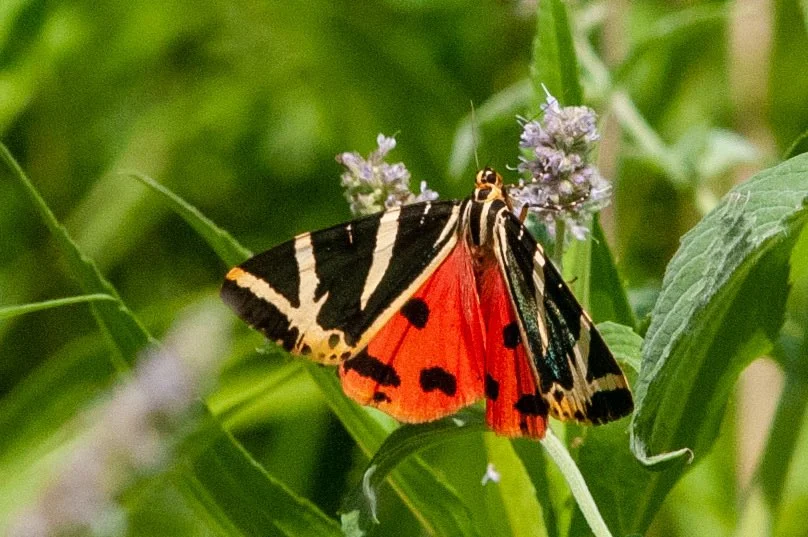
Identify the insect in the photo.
Euplagia quadripunctaria
